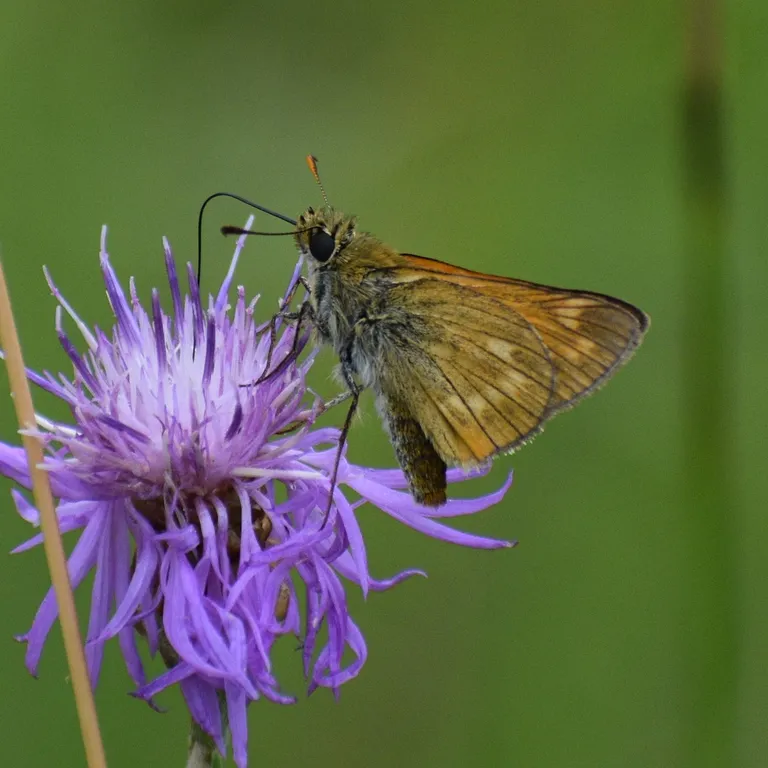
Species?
Ochlodes sylvanus (also Ochlodes venata)
